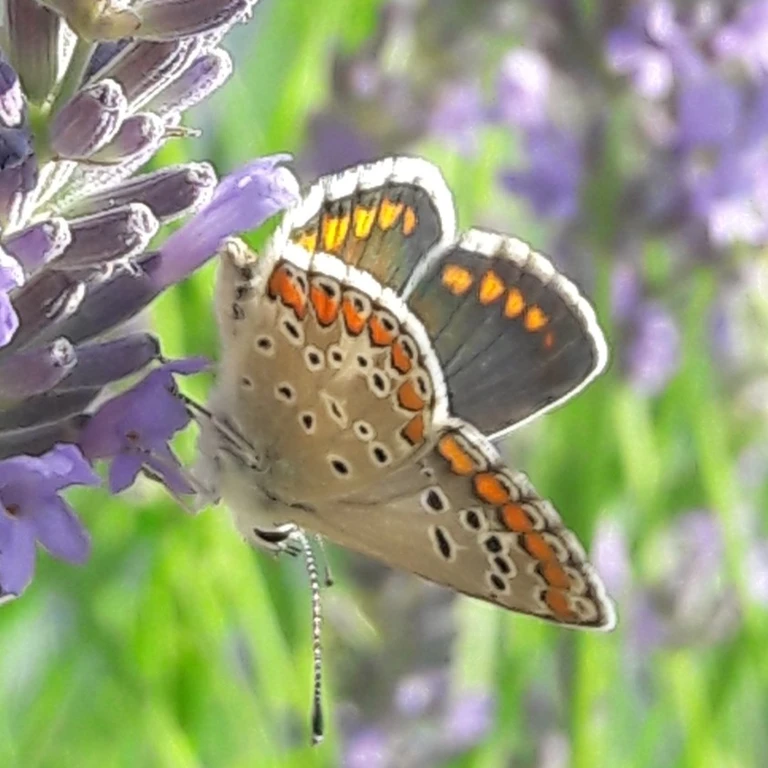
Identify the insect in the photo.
Aricia agestis/artaxerxes
